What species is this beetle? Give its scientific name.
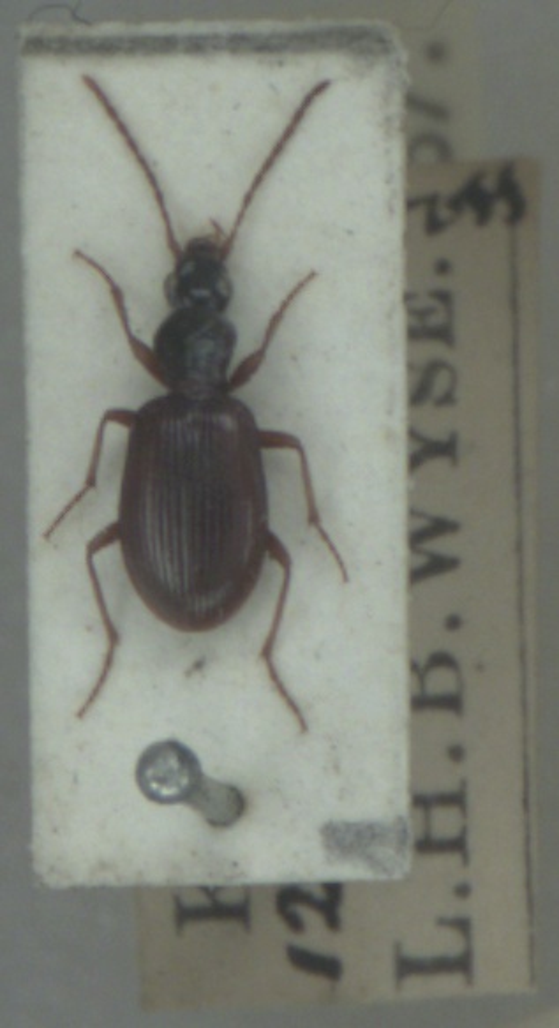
Oxypselaphus obscurus
